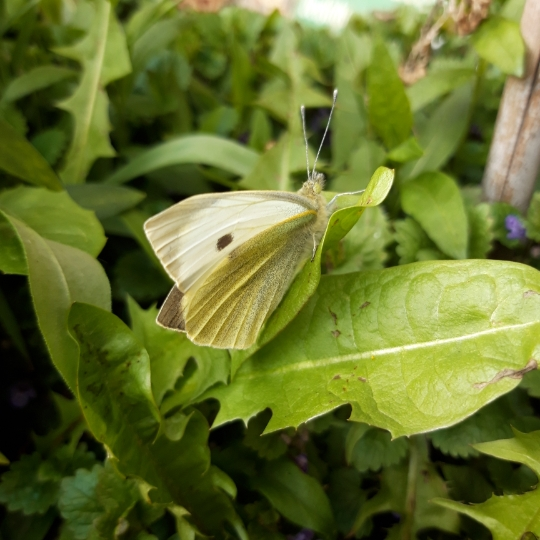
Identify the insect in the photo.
Pieris brassicae
